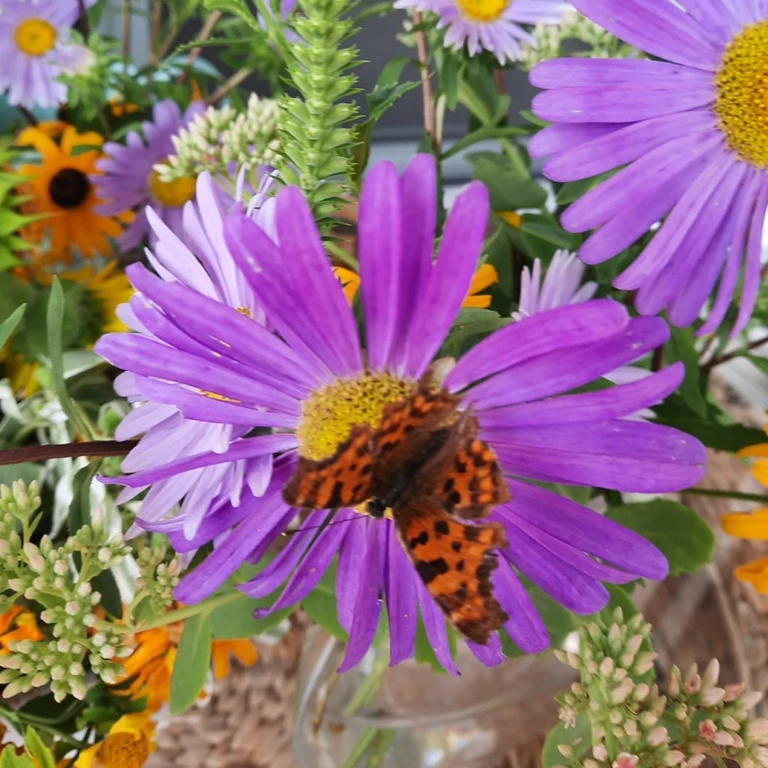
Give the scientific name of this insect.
Polygonia c-album
